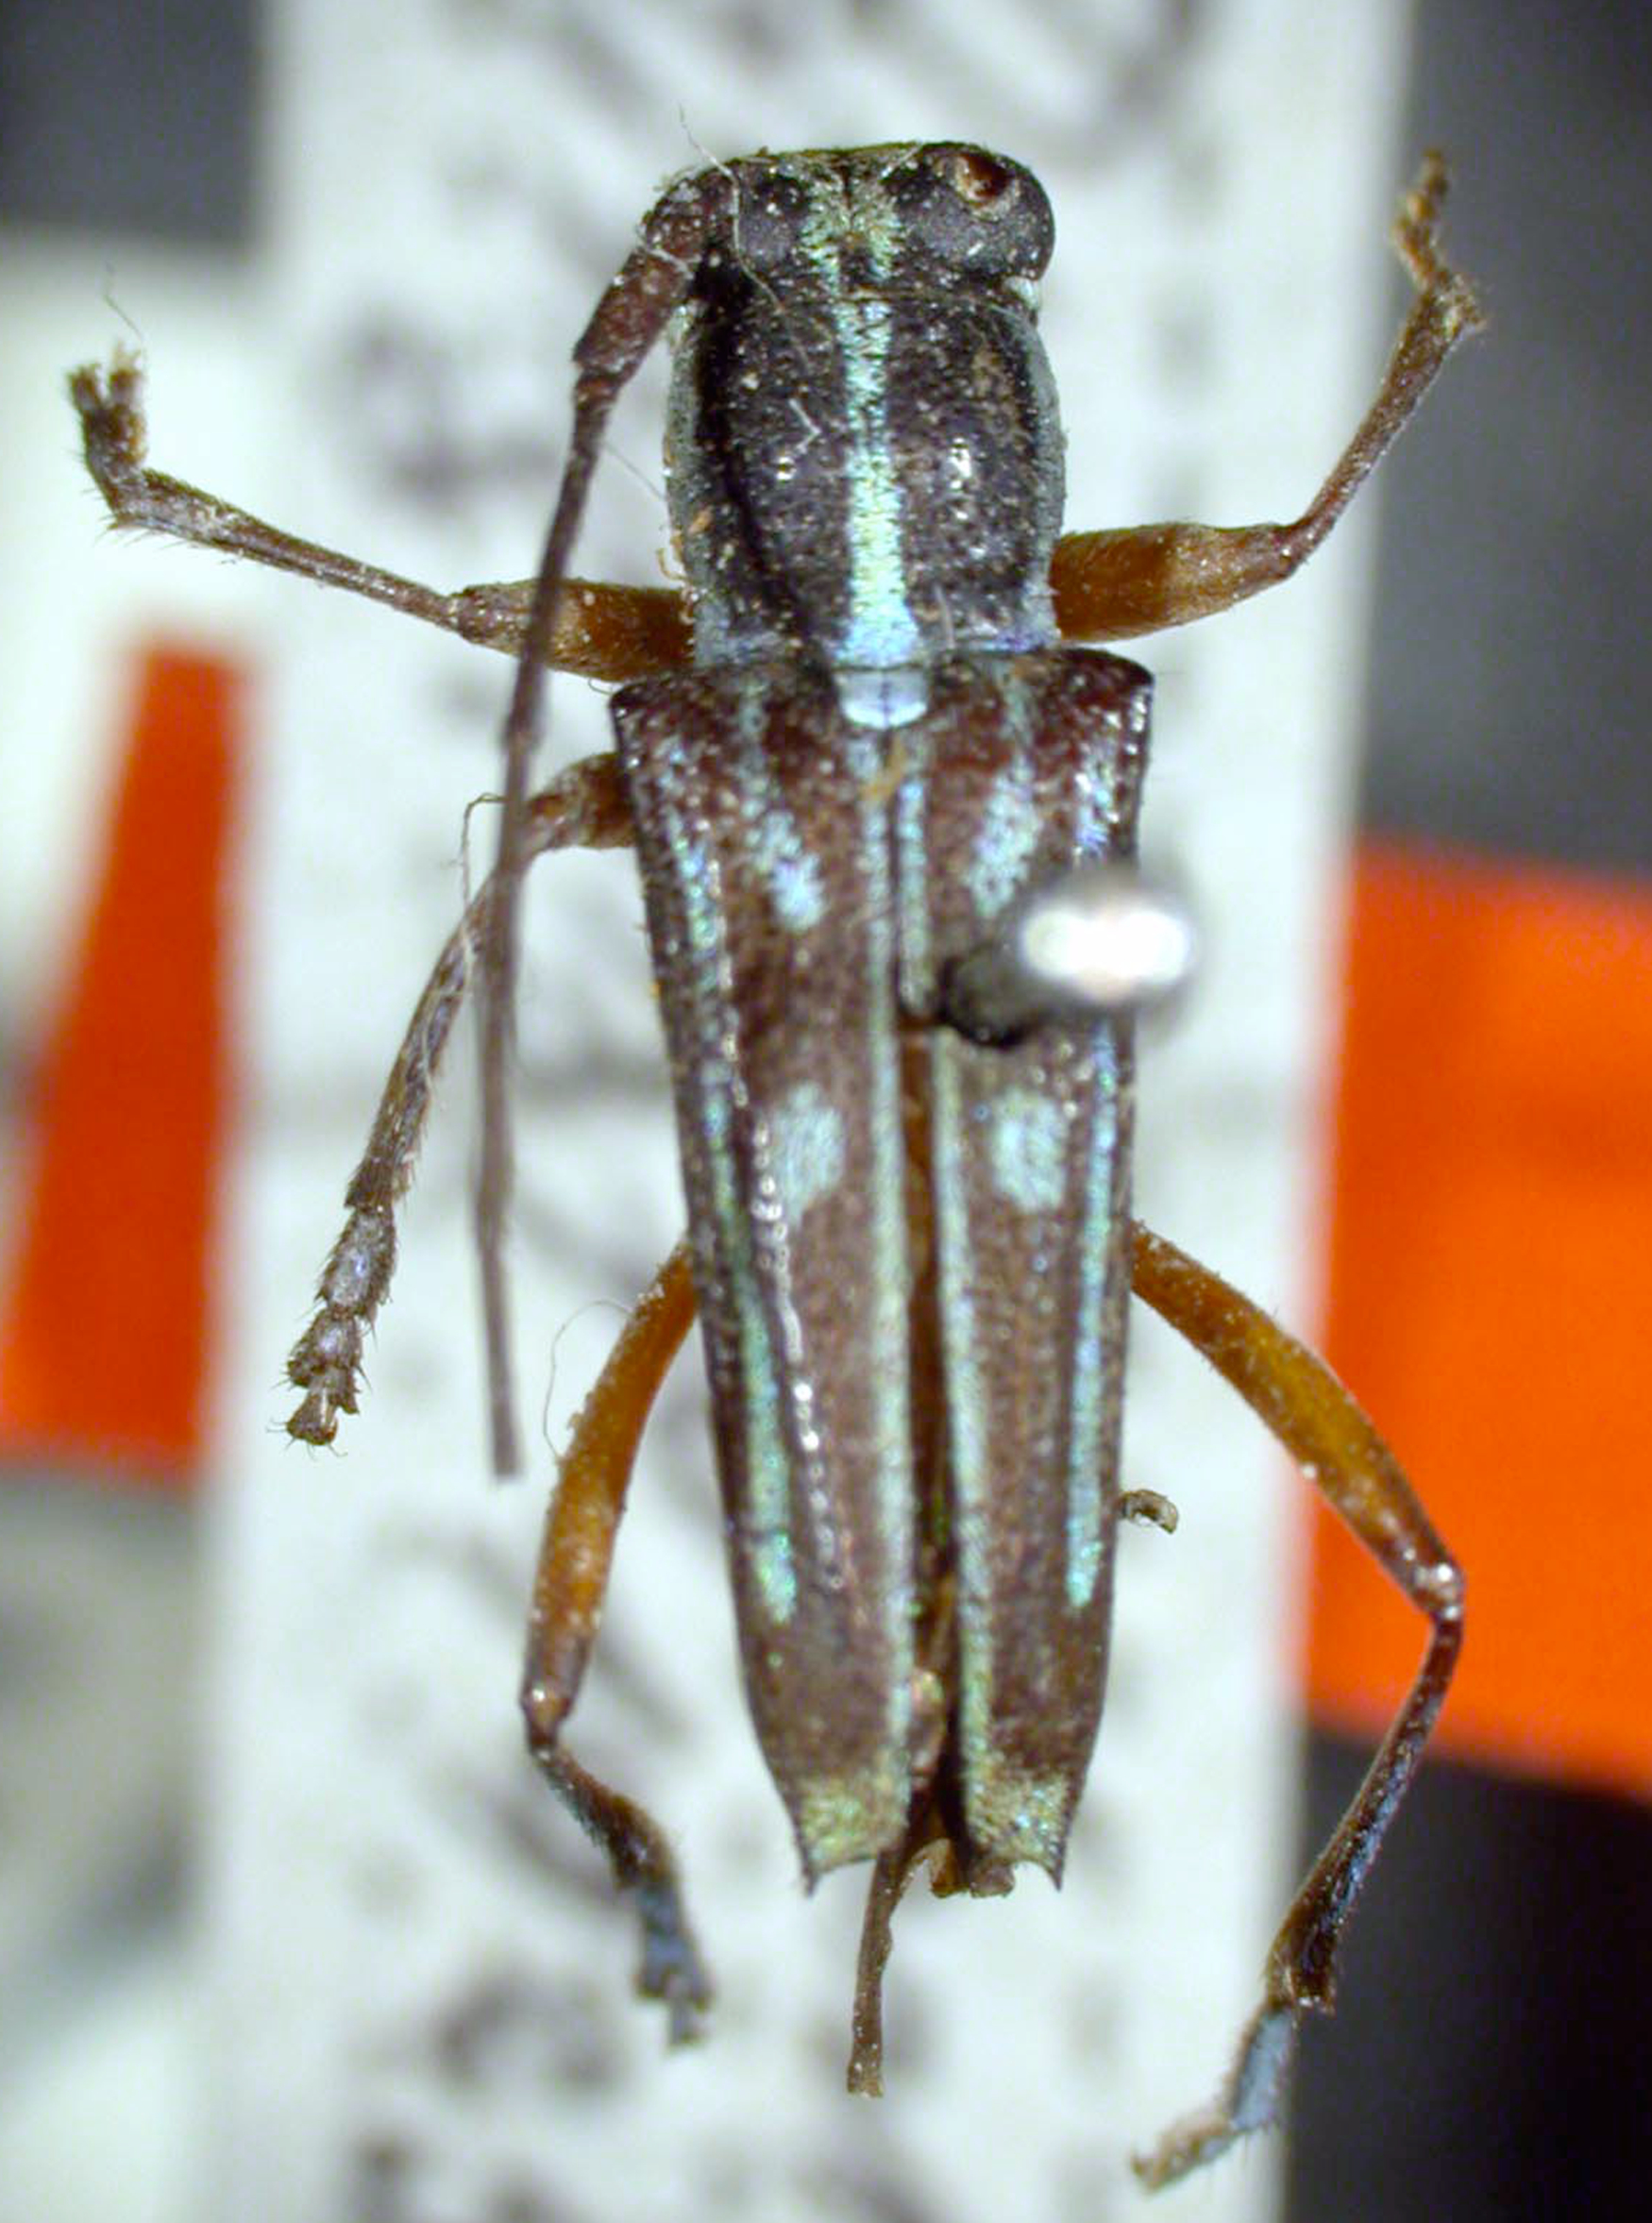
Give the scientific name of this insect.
Glenea viridicincta
